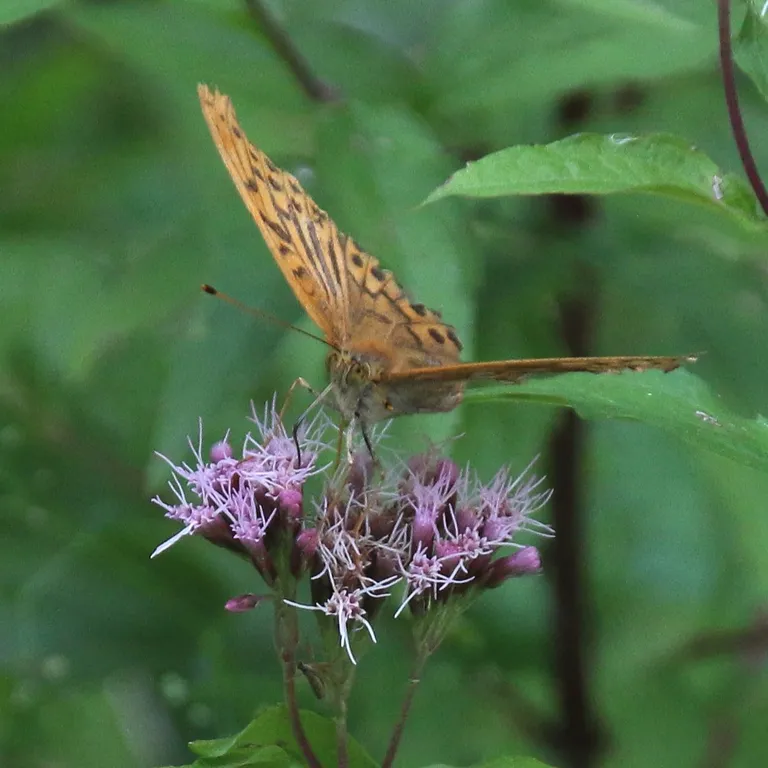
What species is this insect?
Argynnis paphia
